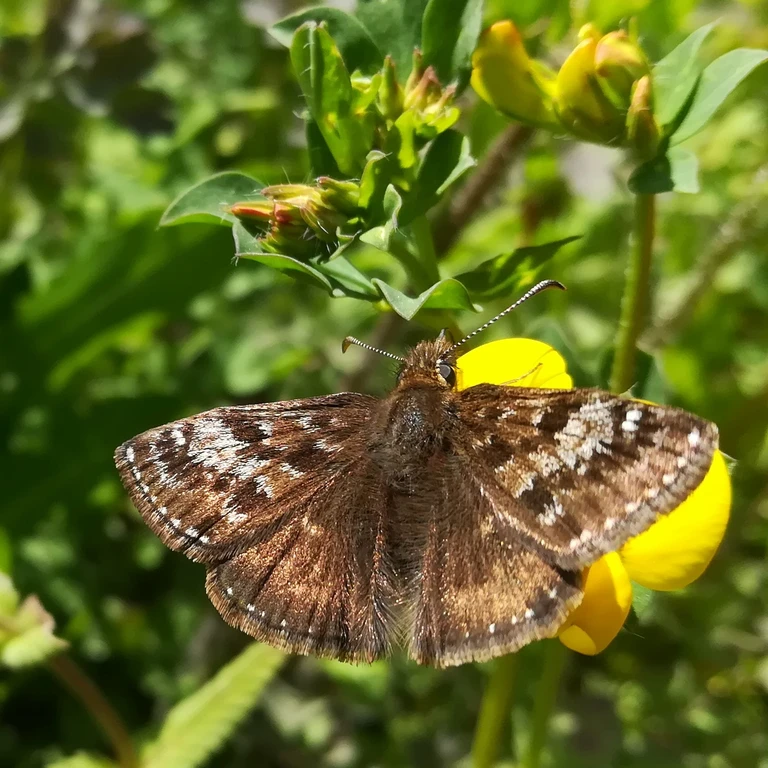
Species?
Erynnis tages
